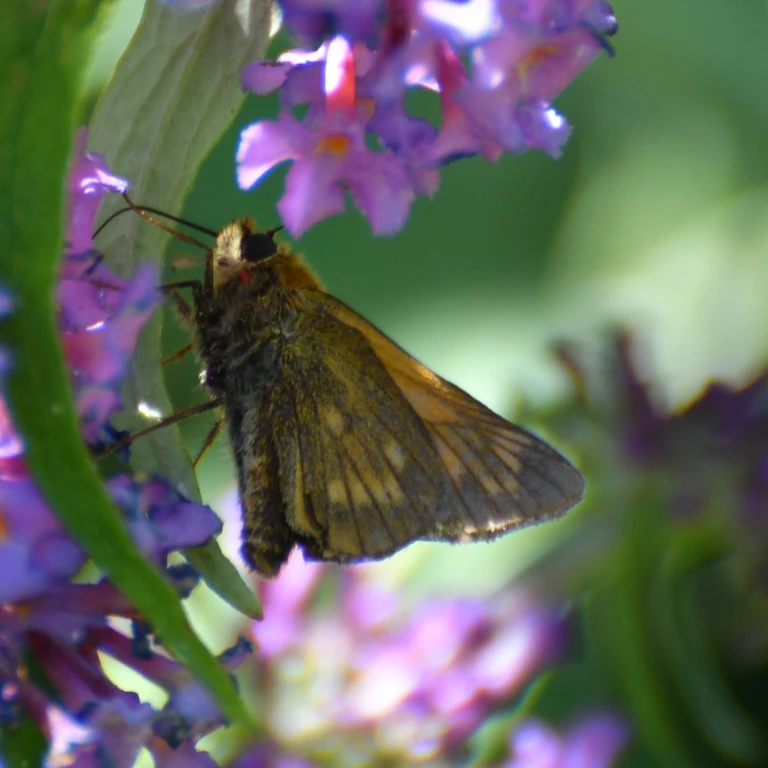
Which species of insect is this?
Ochlodes sylvanus (also Ochlodes venata)
